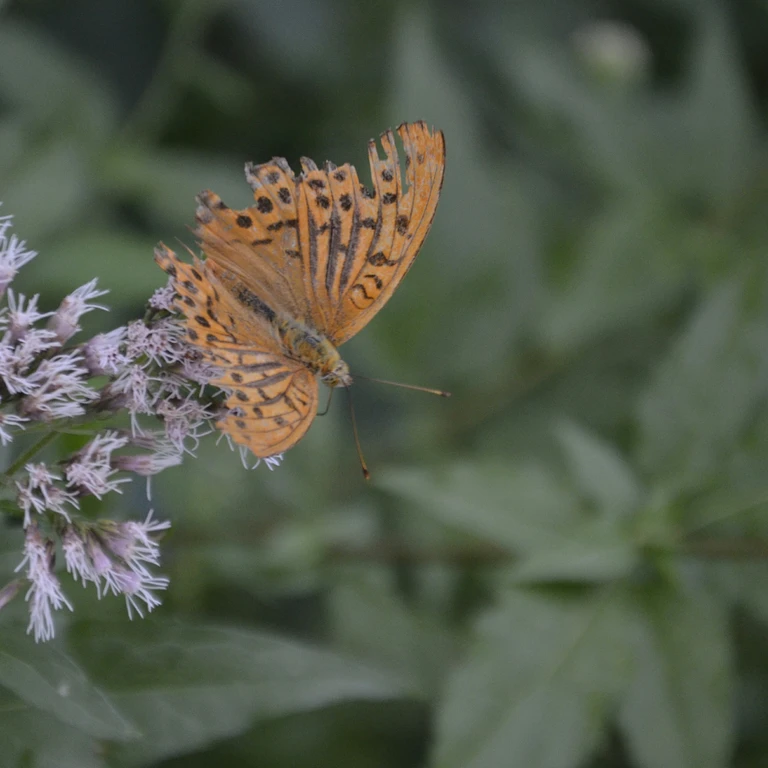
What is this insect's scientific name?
Argynnis paphia
